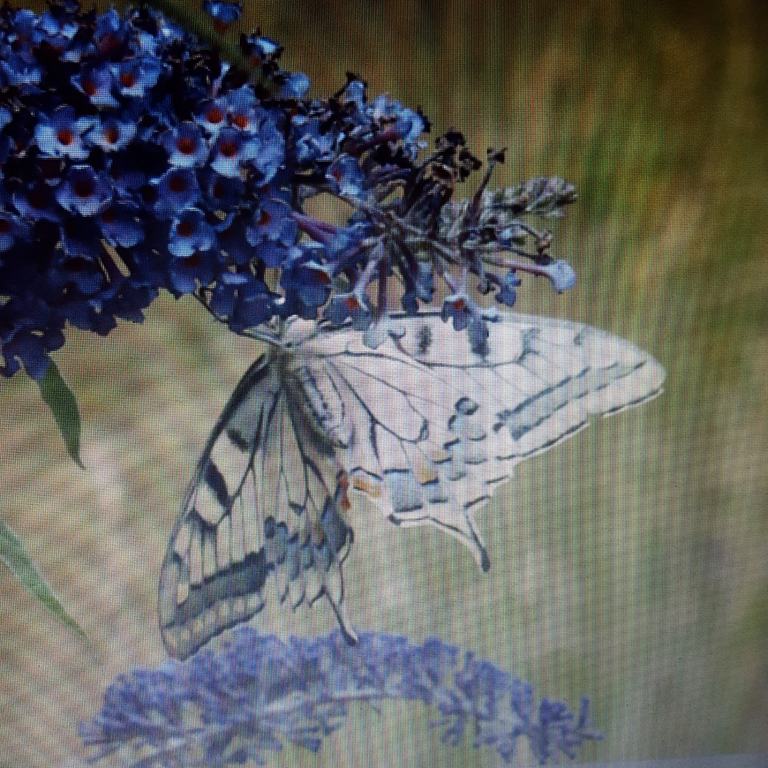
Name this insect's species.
Papilio machaon
